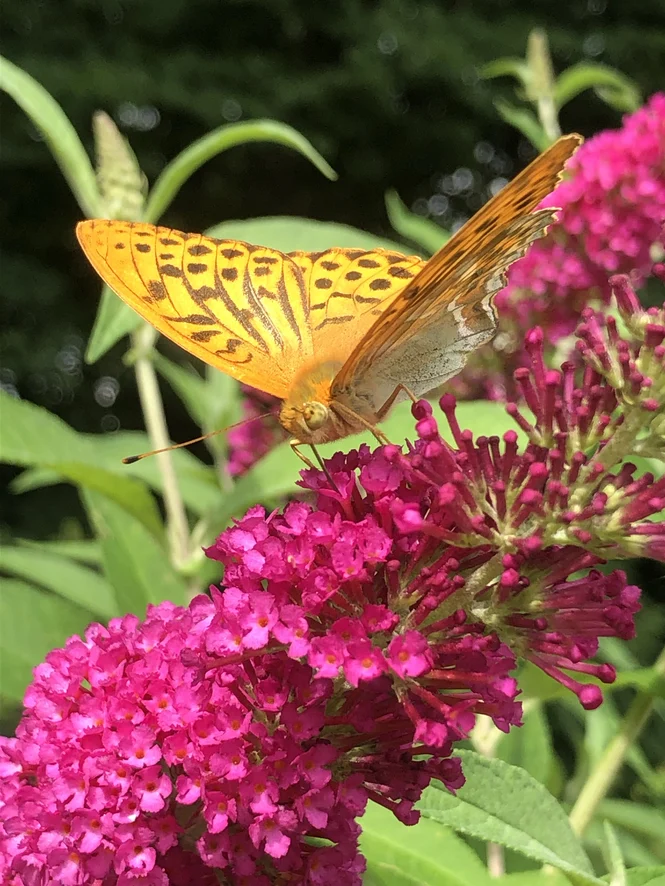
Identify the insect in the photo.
Argynnis paphia
